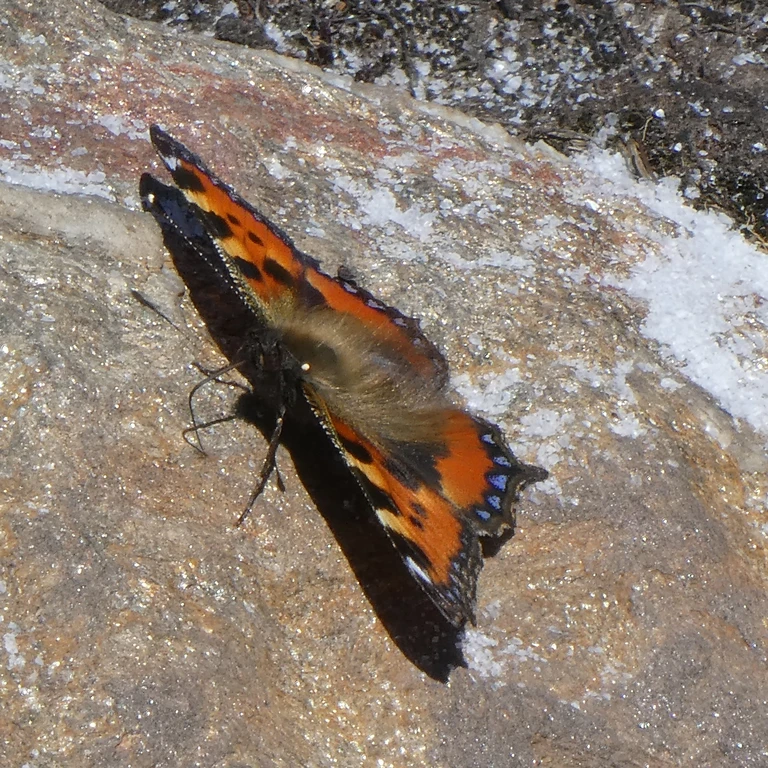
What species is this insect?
Aglais urticae
